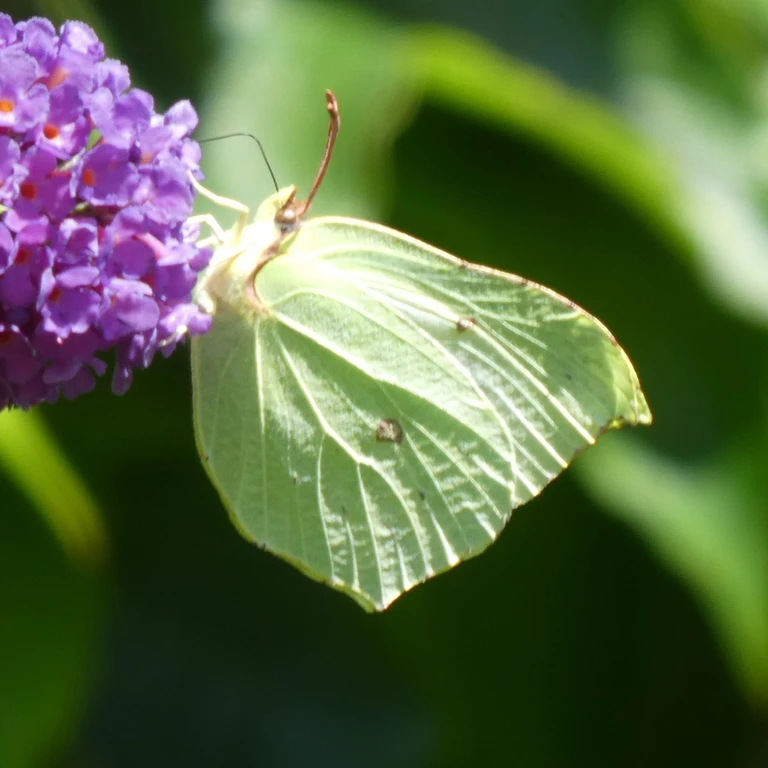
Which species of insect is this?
Gonepteryx rhamni
